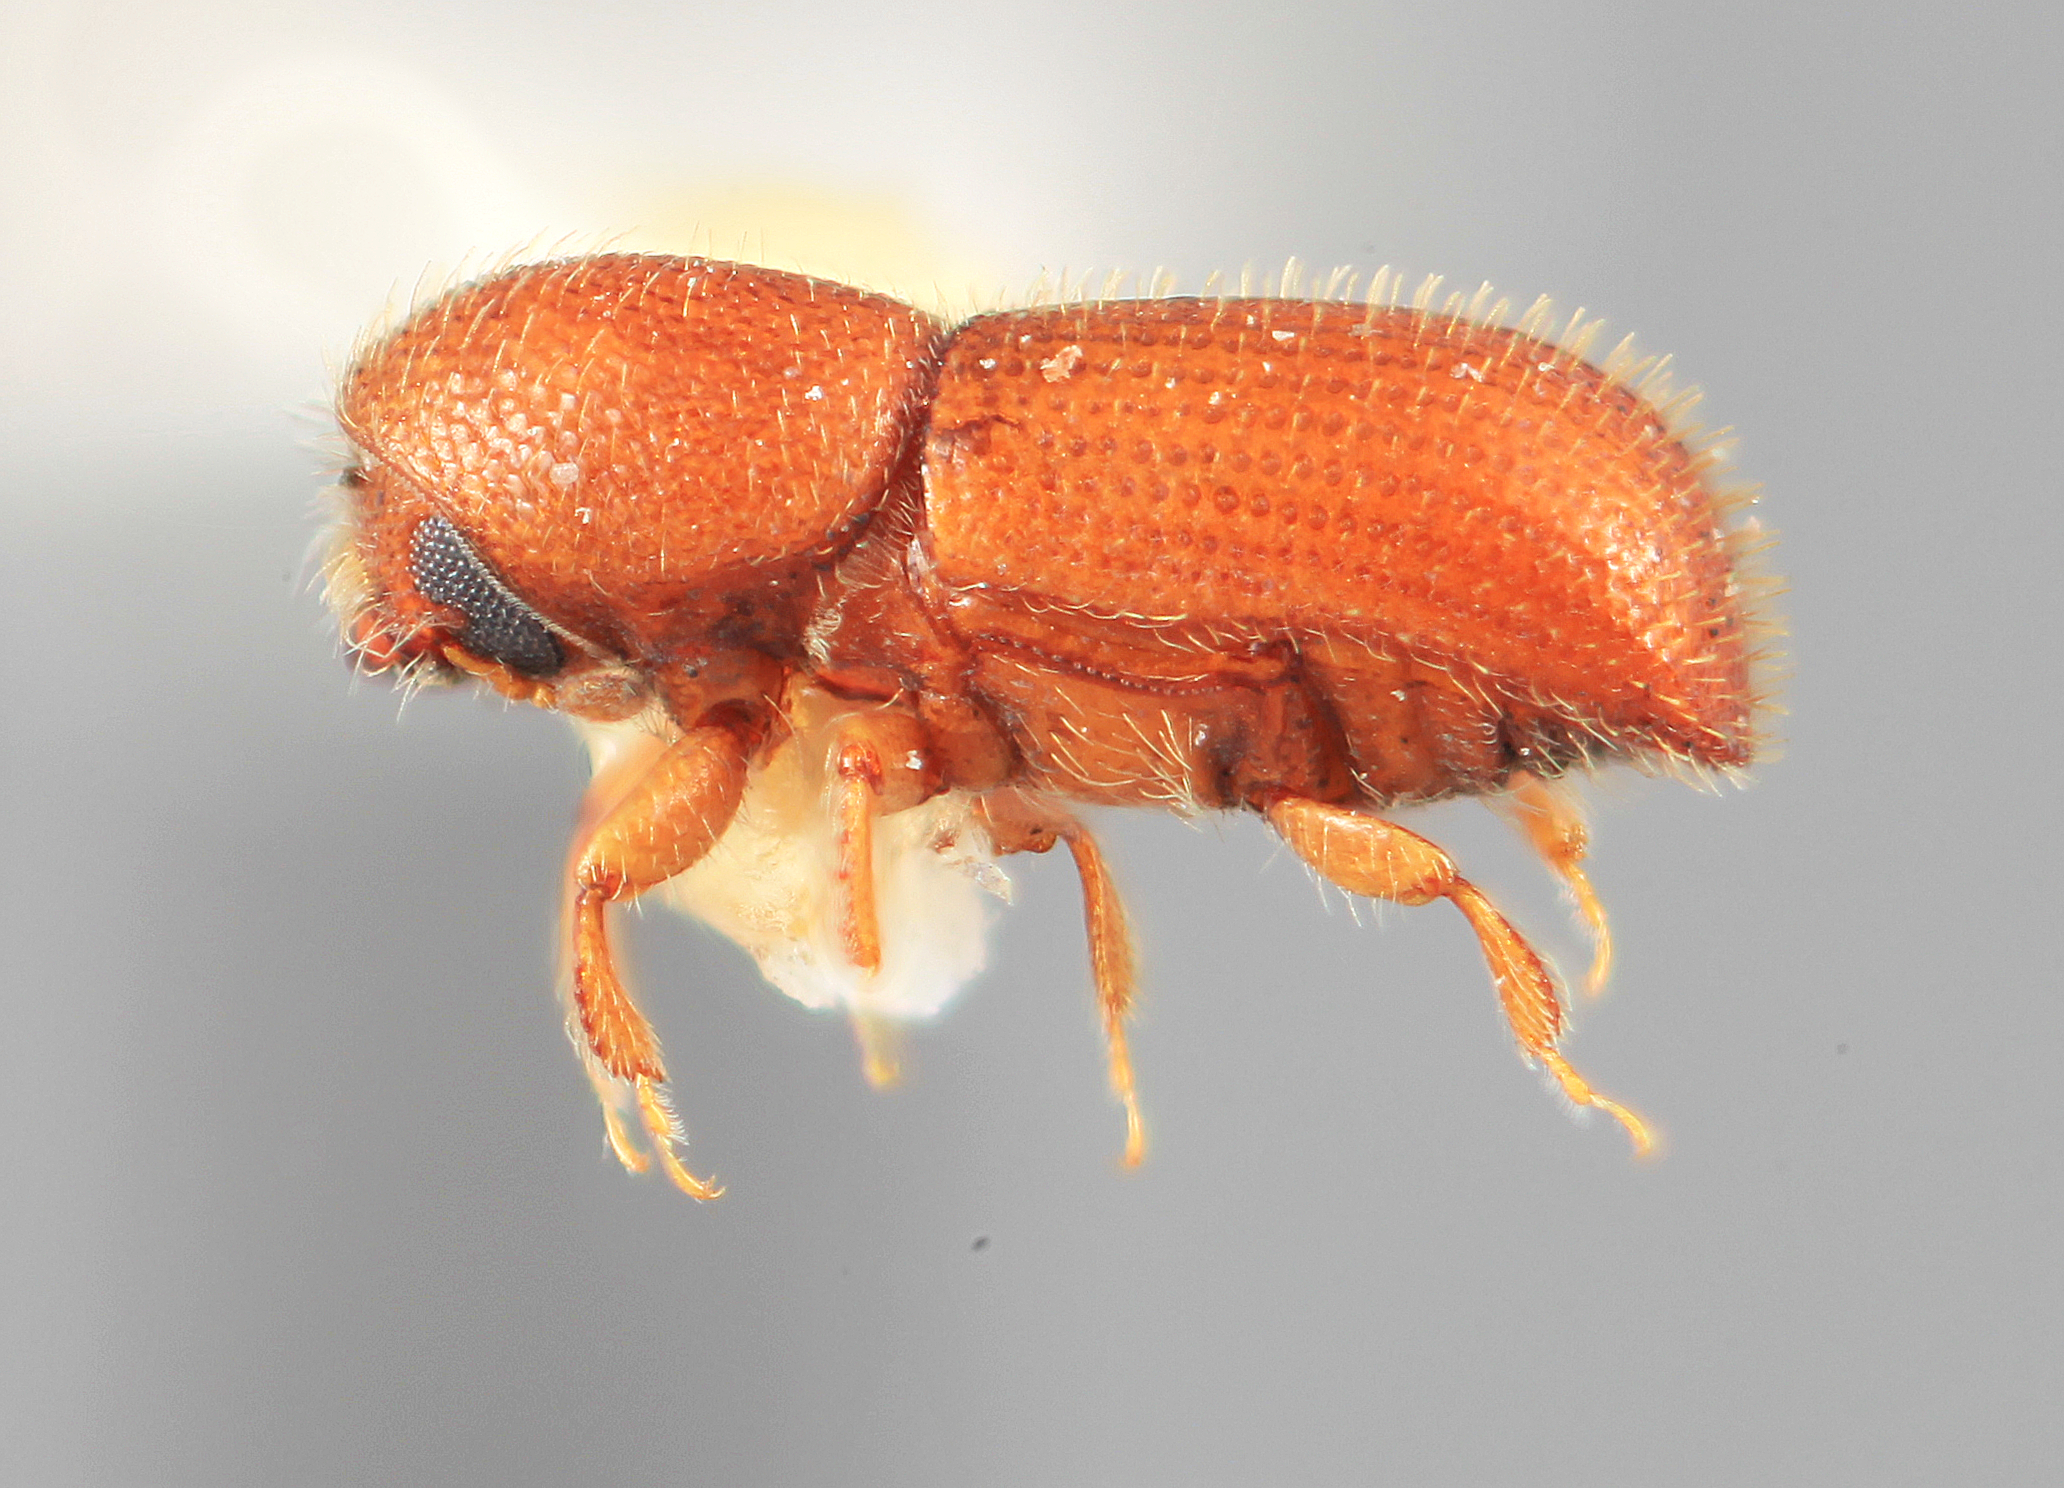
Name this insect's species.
Dendrocranulus limus
